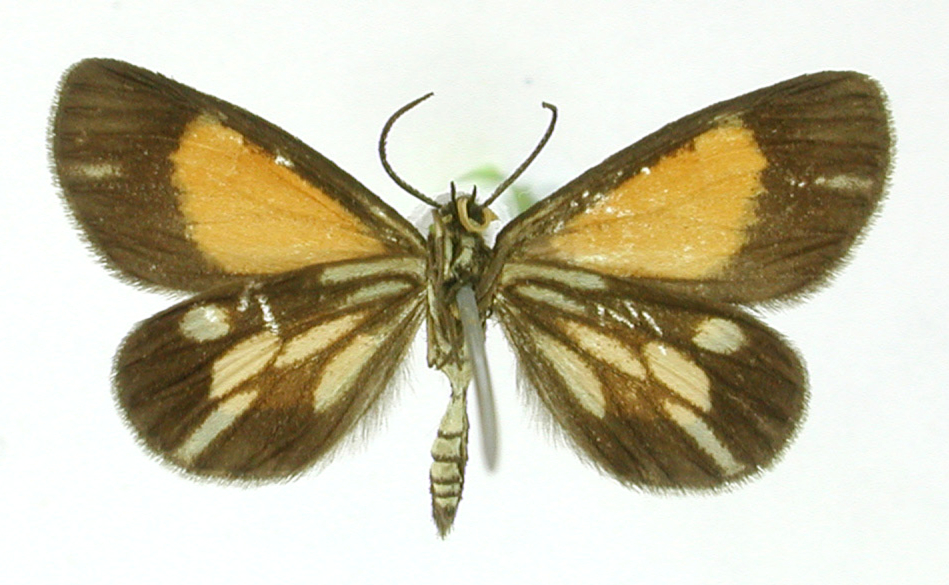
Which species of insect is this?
Nelo tamfana
